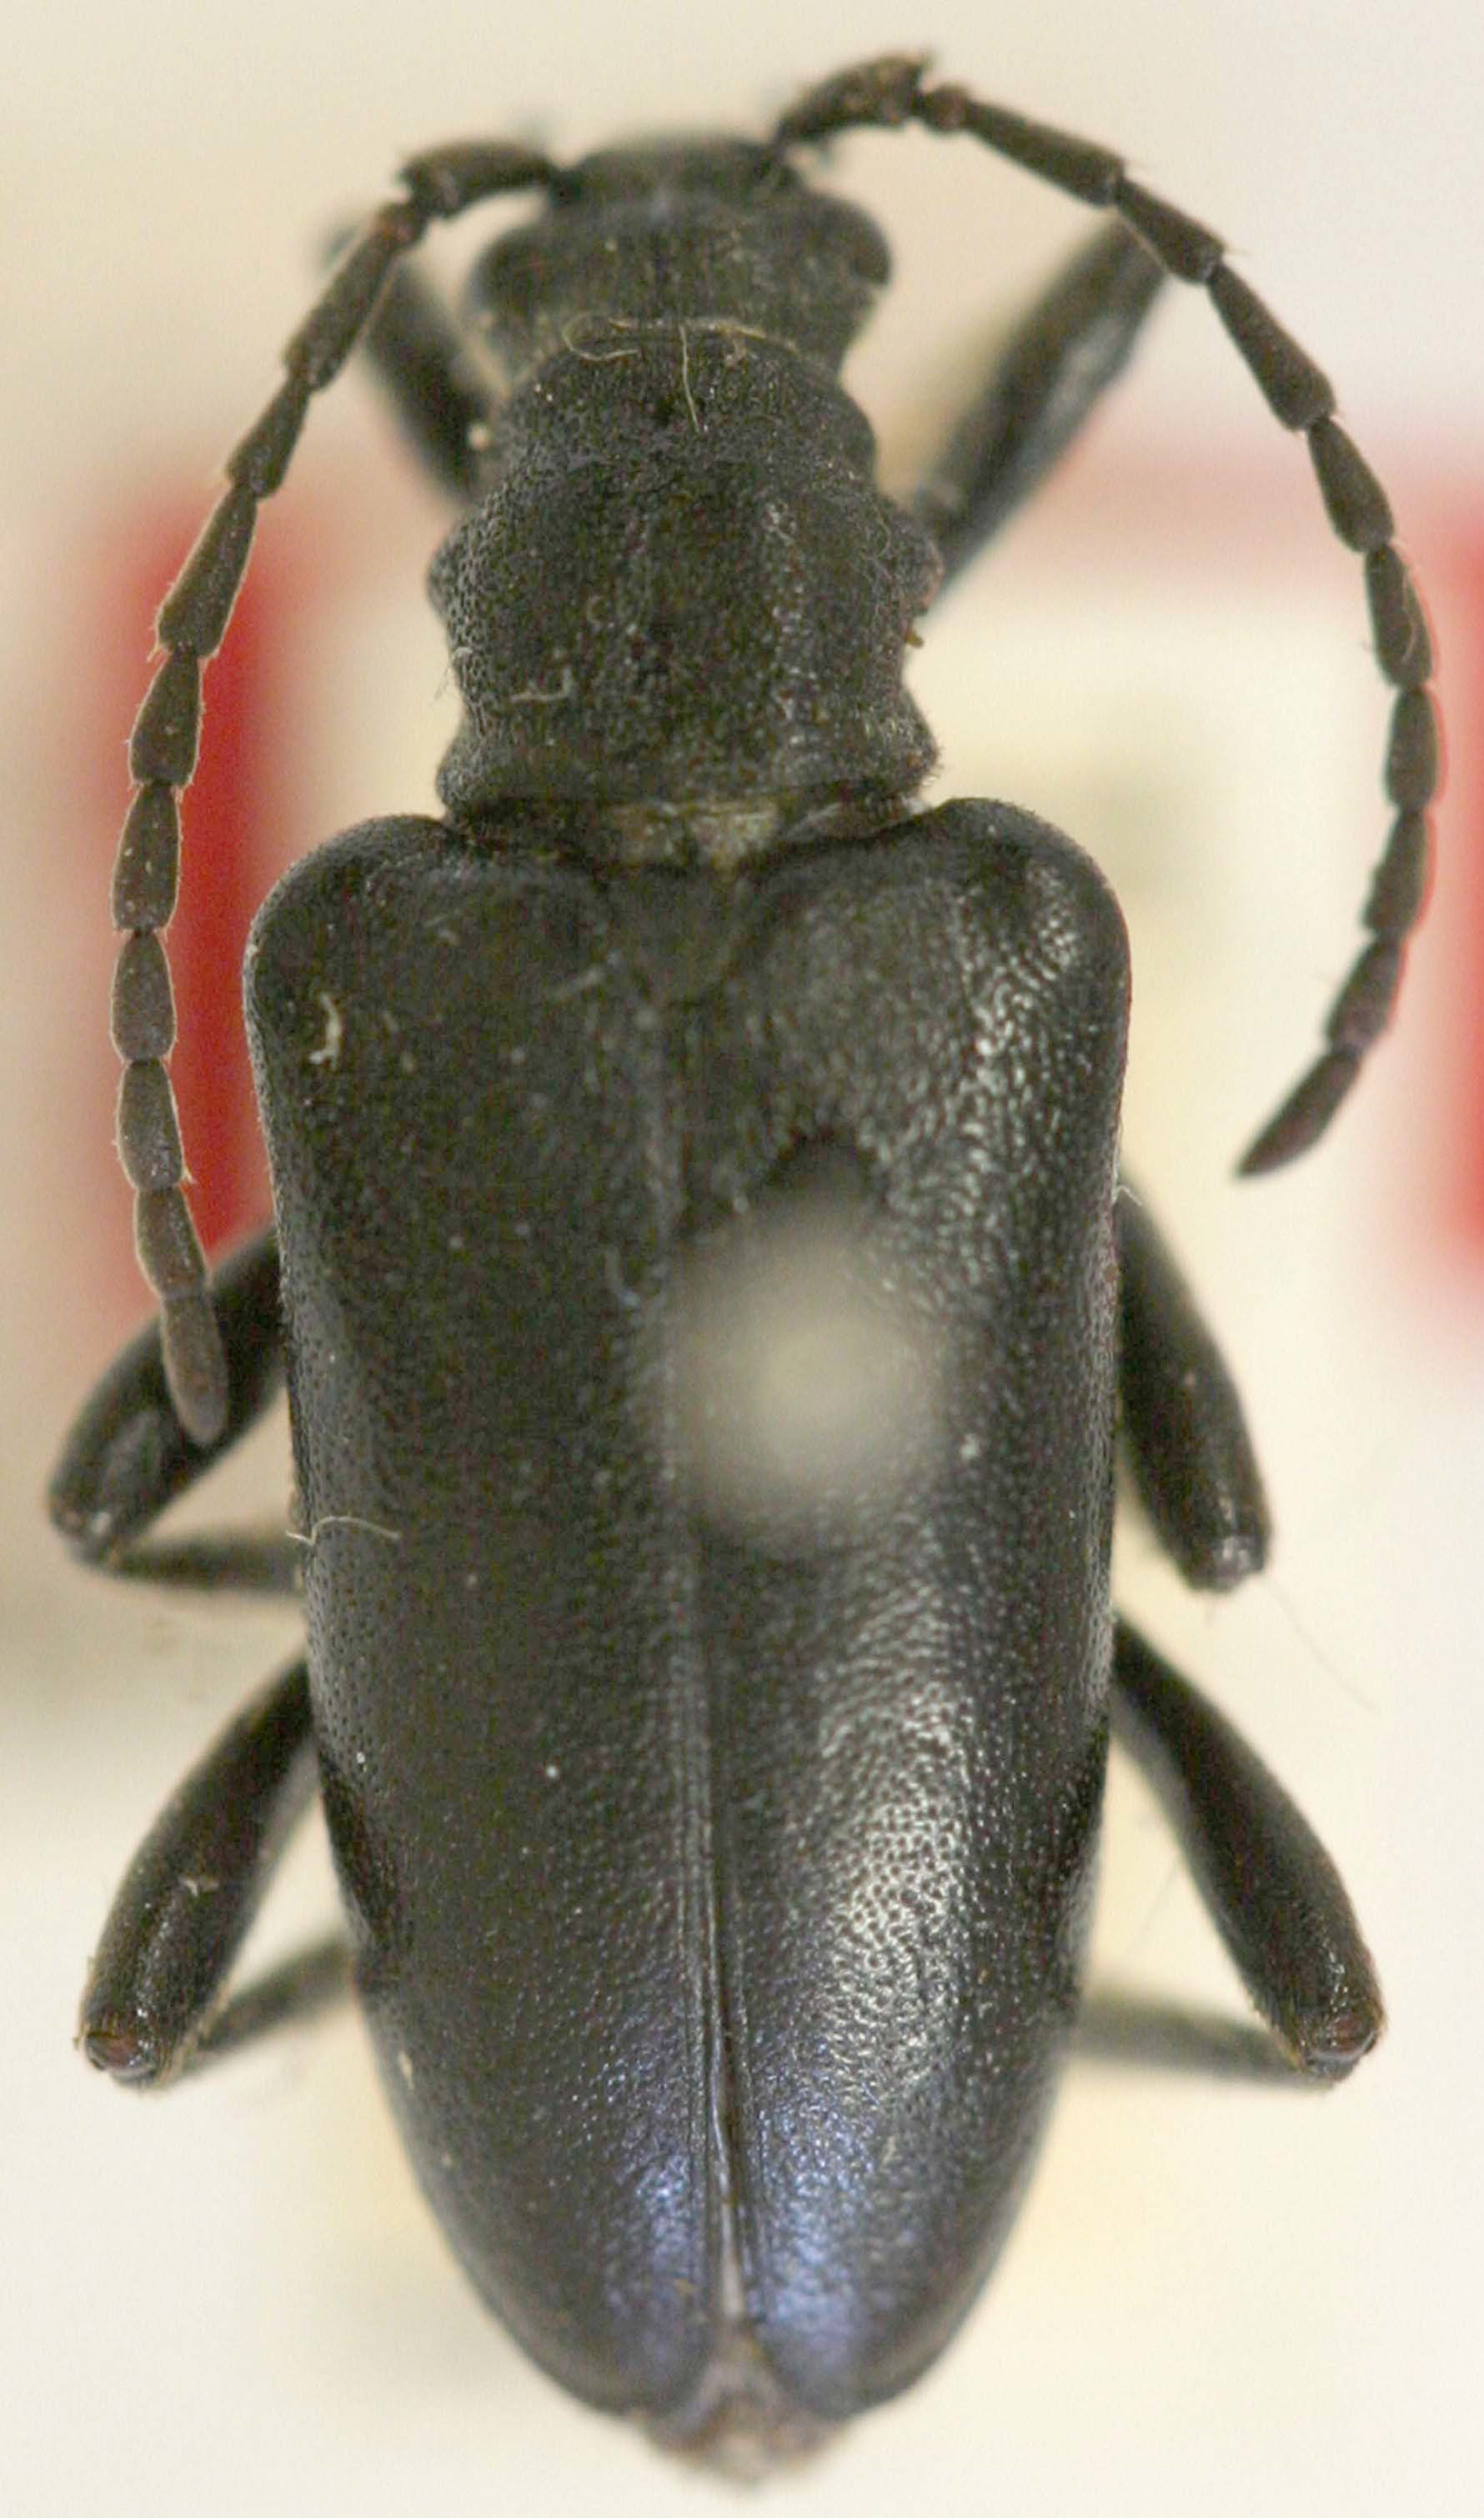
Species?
Evodinus breiti
